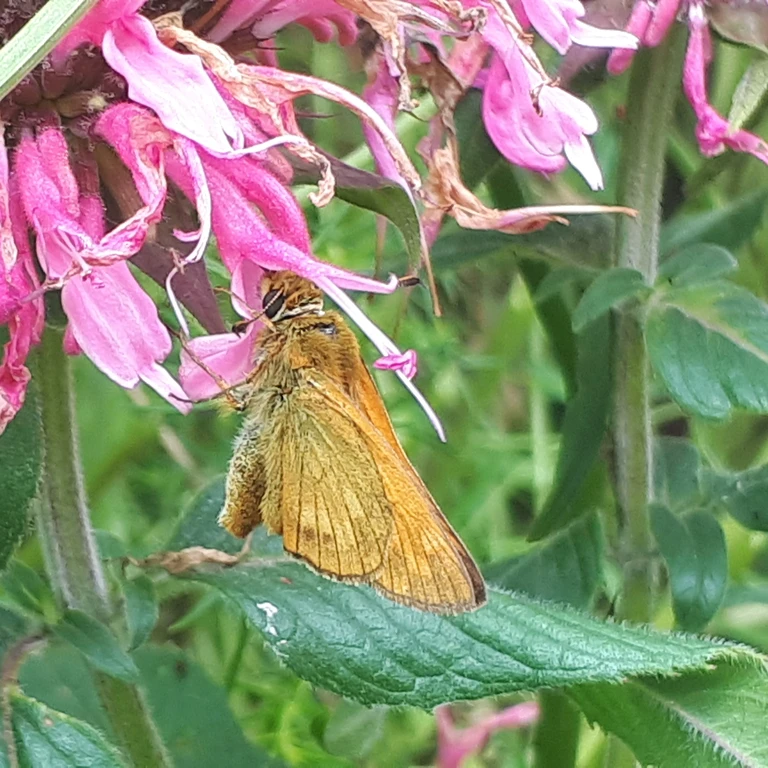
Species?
Ochlodes sylvanus (also Ochlodes venata)
